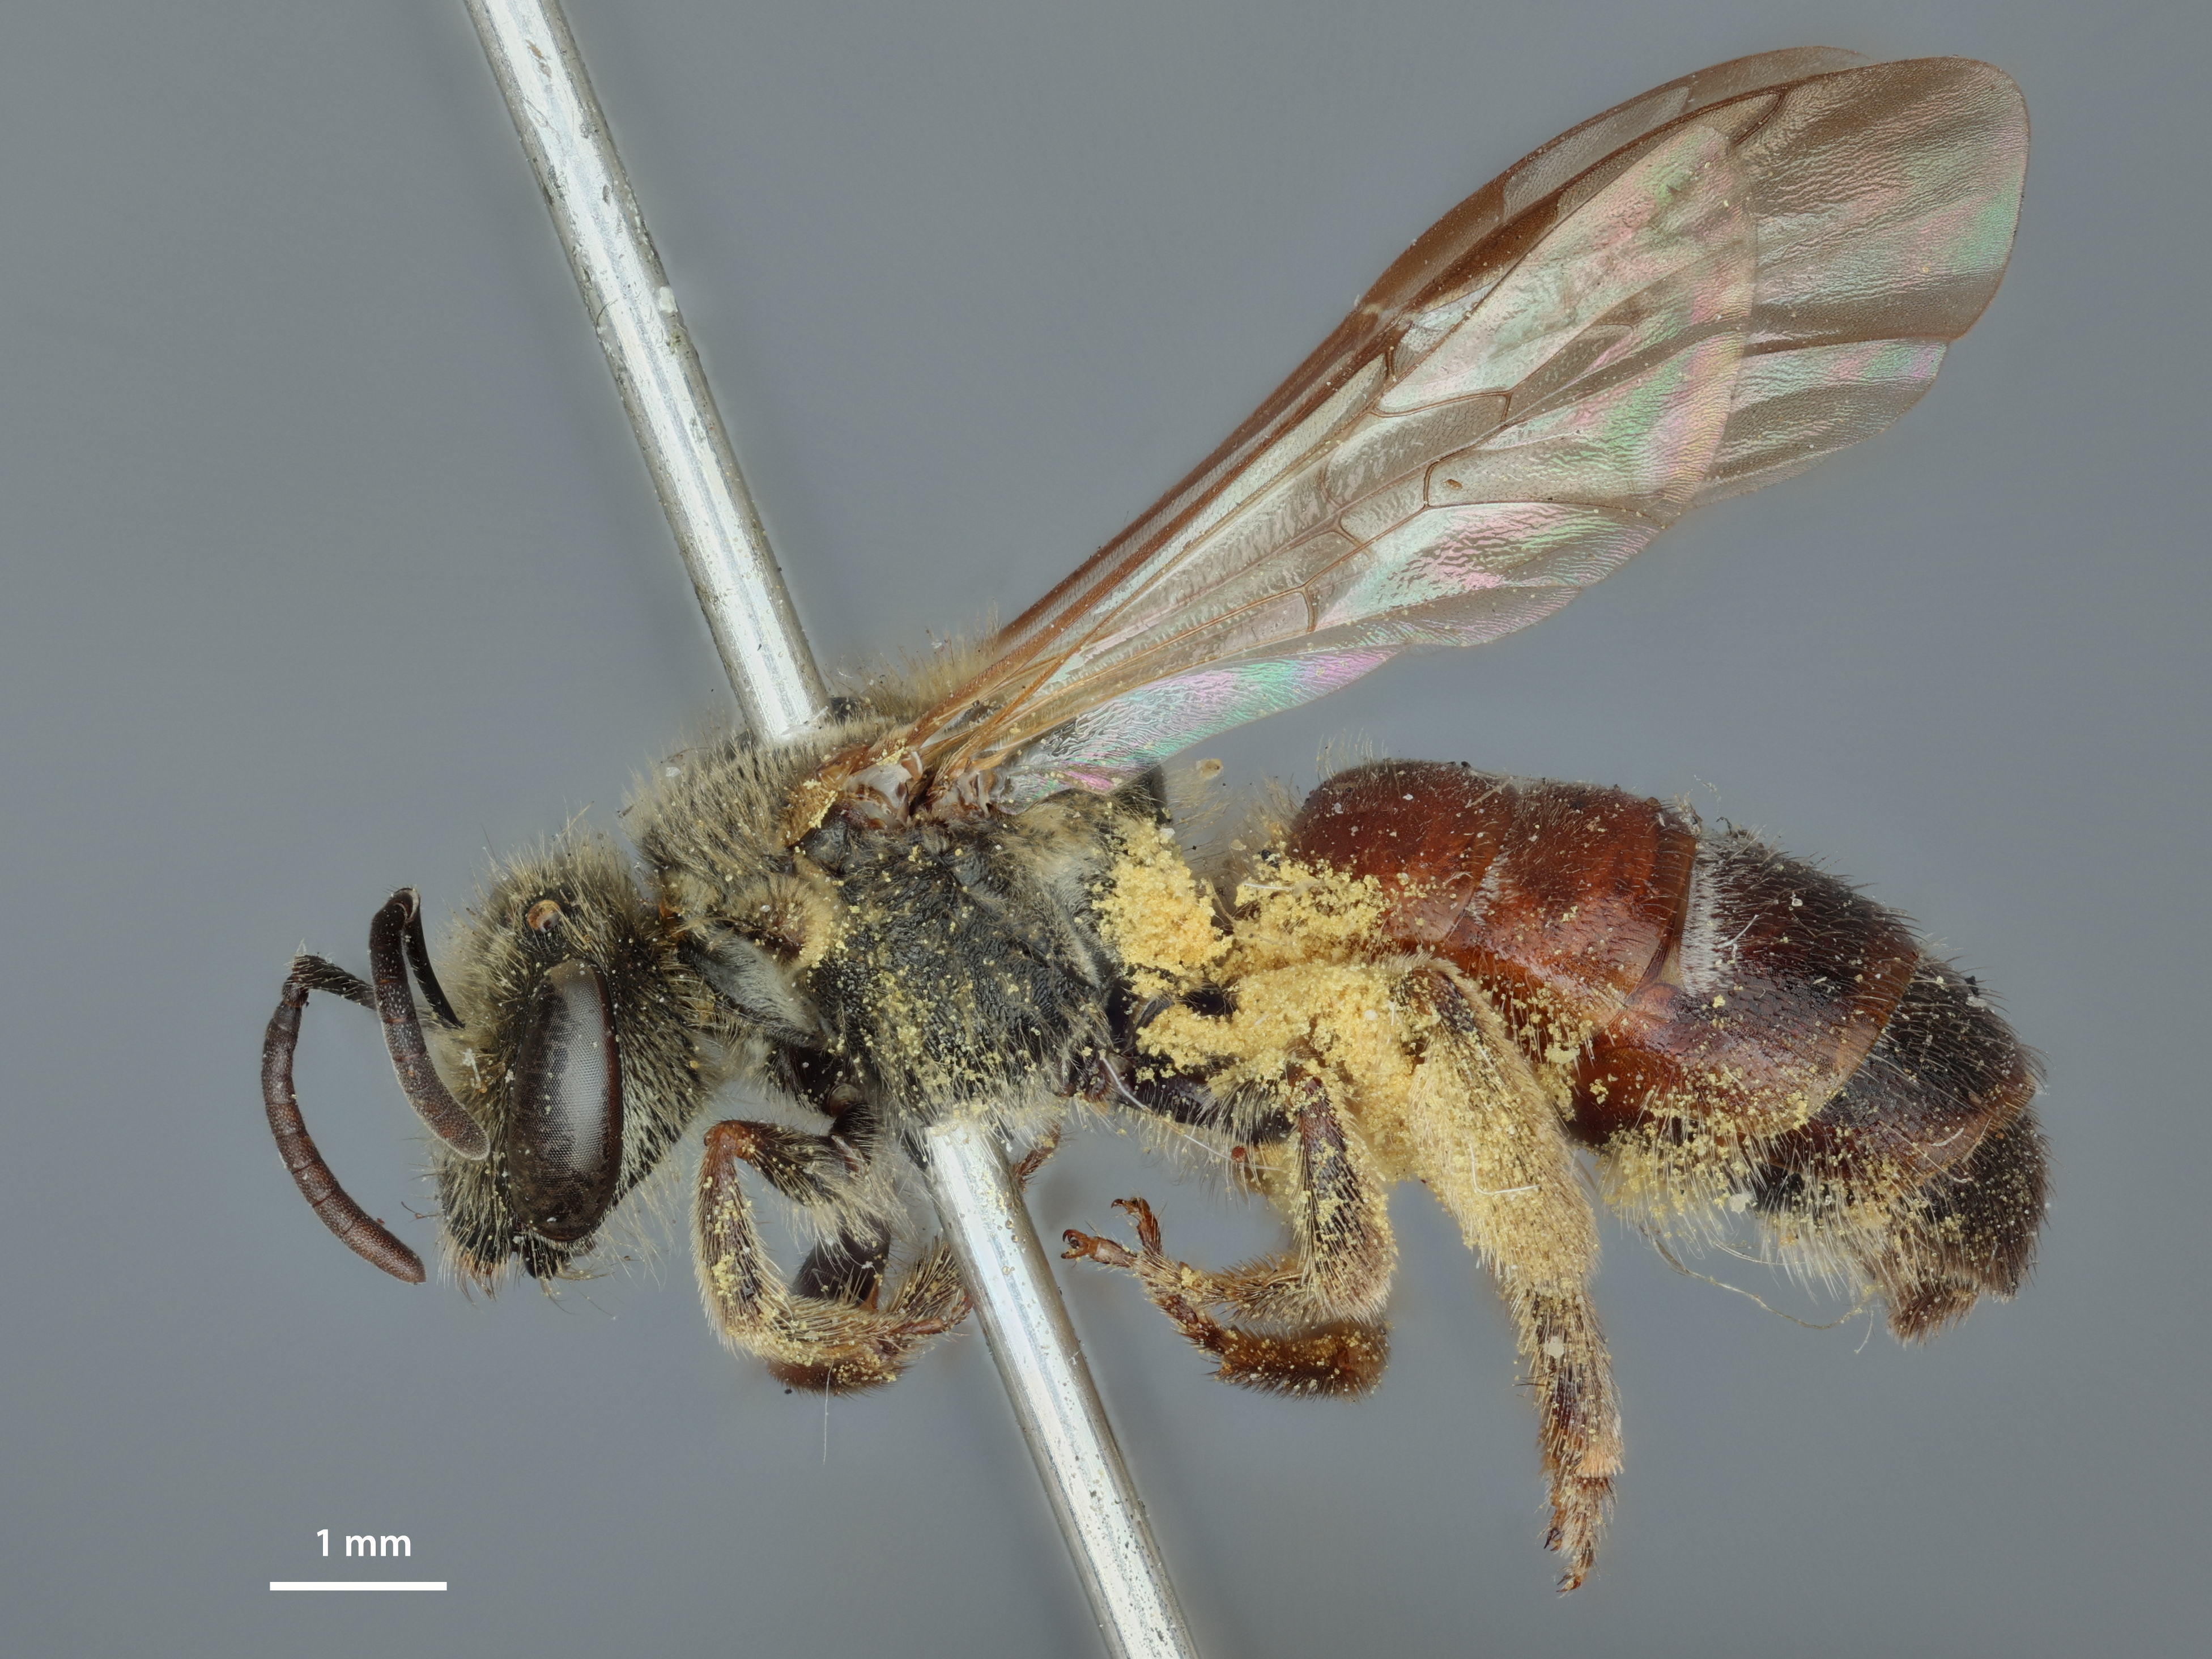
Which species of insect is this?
Parasphecodes fultoni
